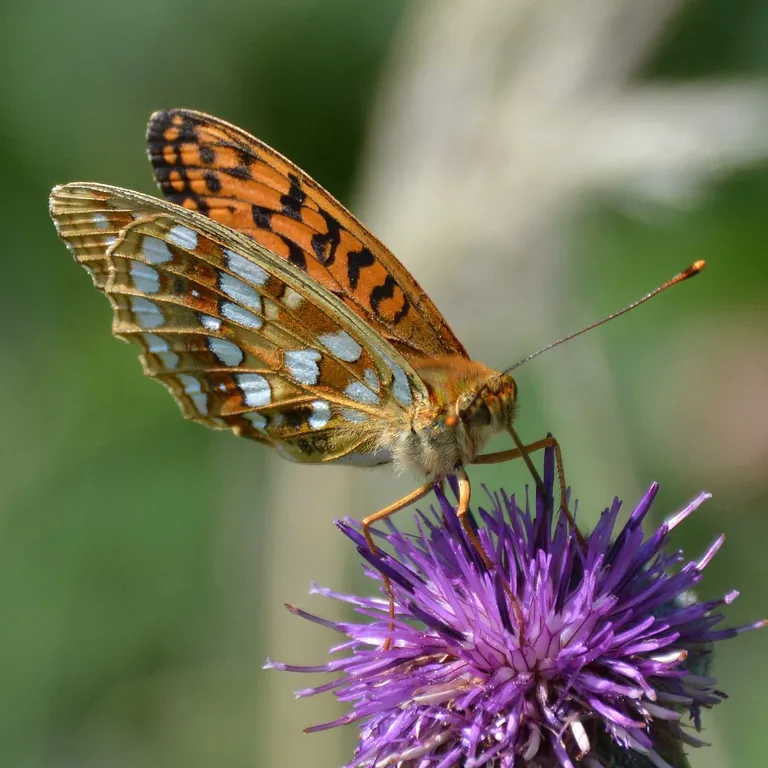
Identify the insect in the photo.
Fabriciana adippe
